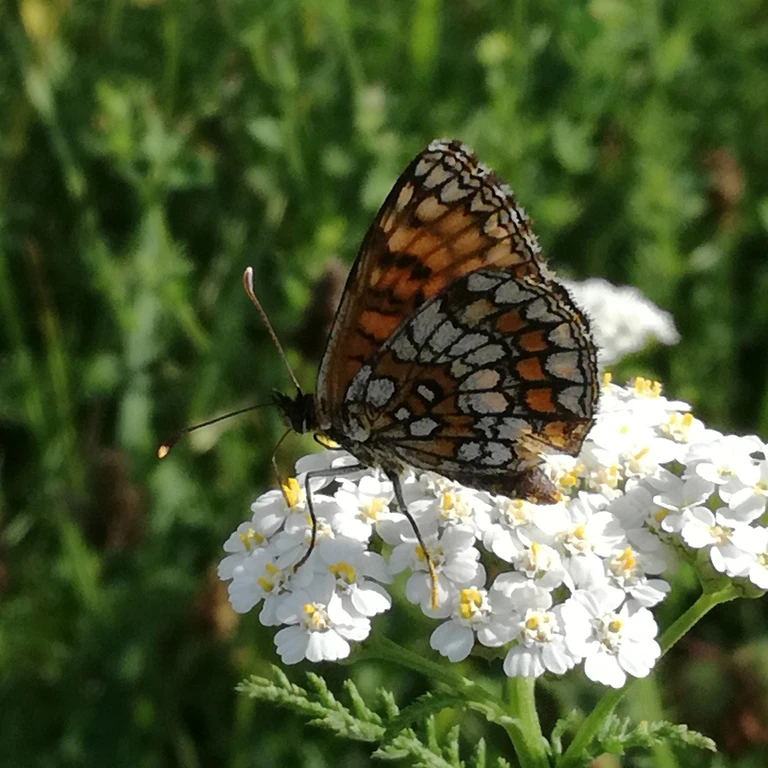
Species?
Melitaea athalia
